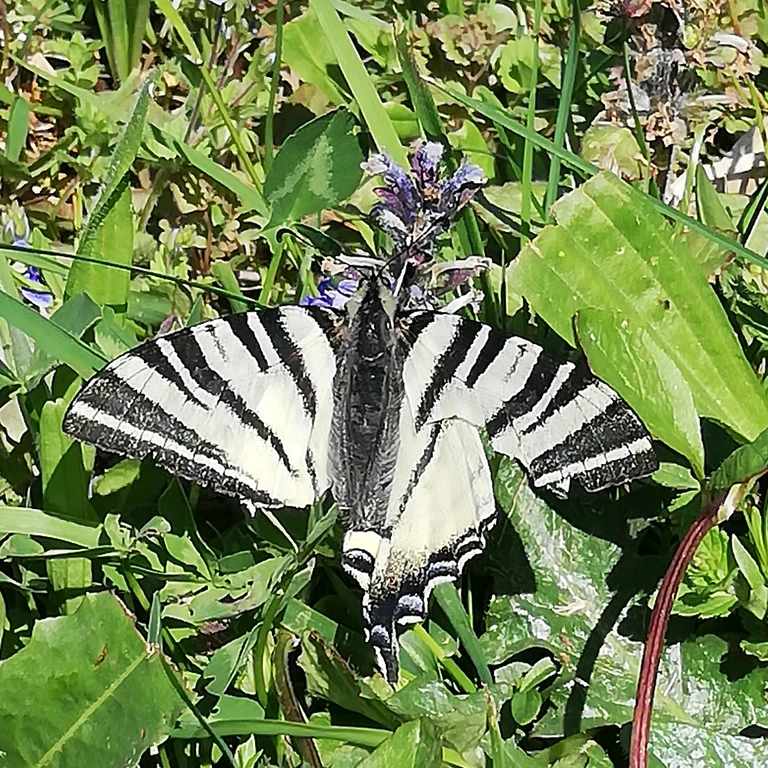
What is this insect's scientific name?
Iphiclides podalirius
